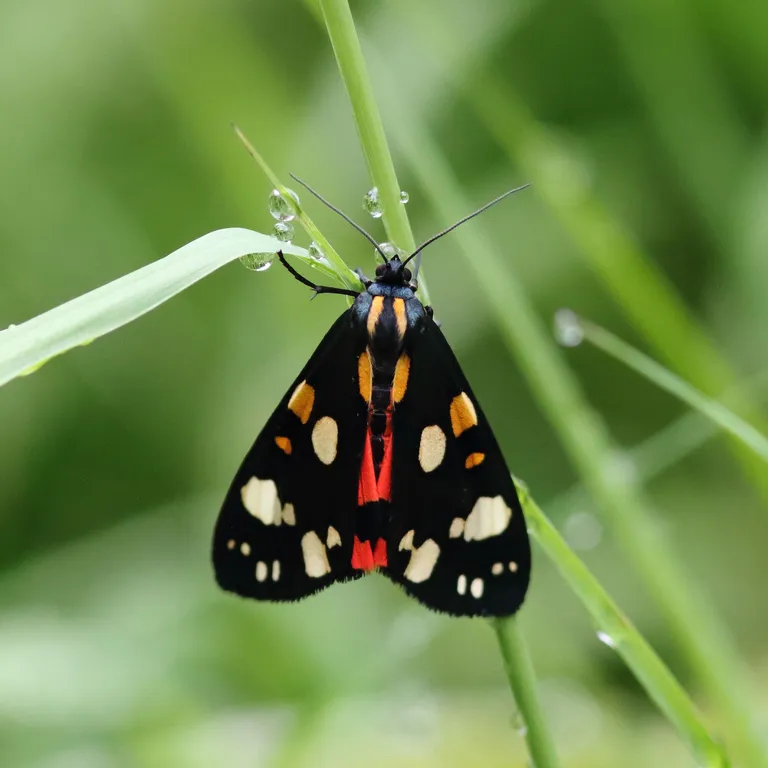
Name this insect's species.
Callimorpha dominula
